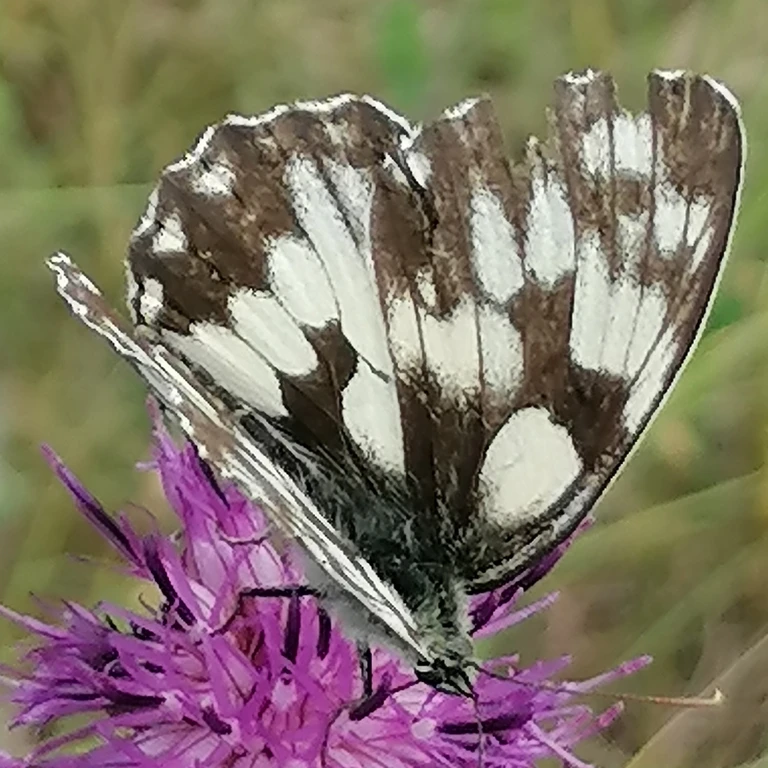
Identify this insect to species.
Melanargia galathea
